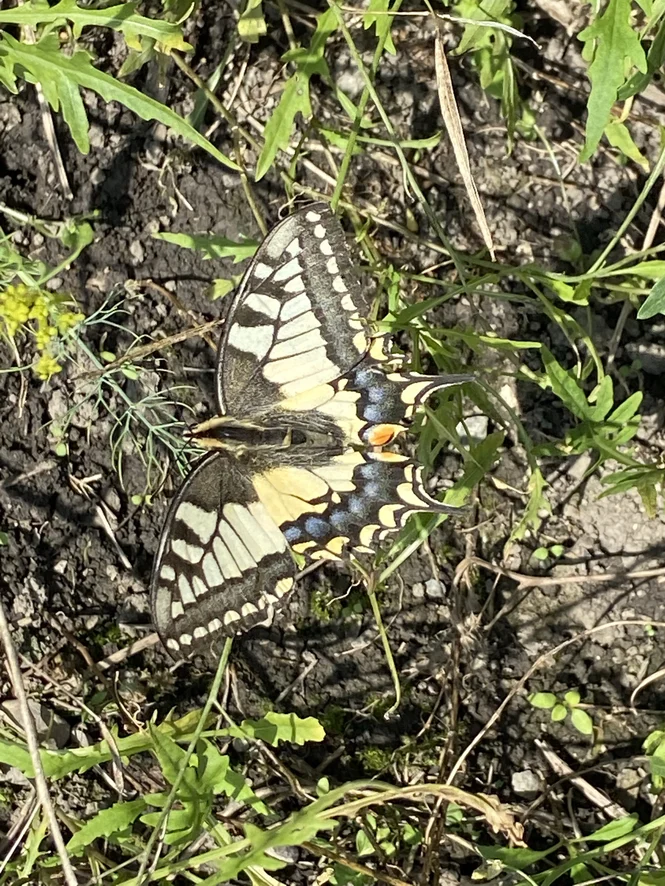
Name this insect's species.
Papilio machaon
